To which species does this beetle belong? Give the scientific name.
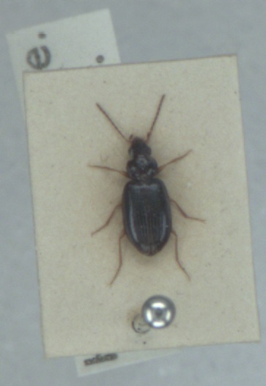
Ocys quinquestriatus
